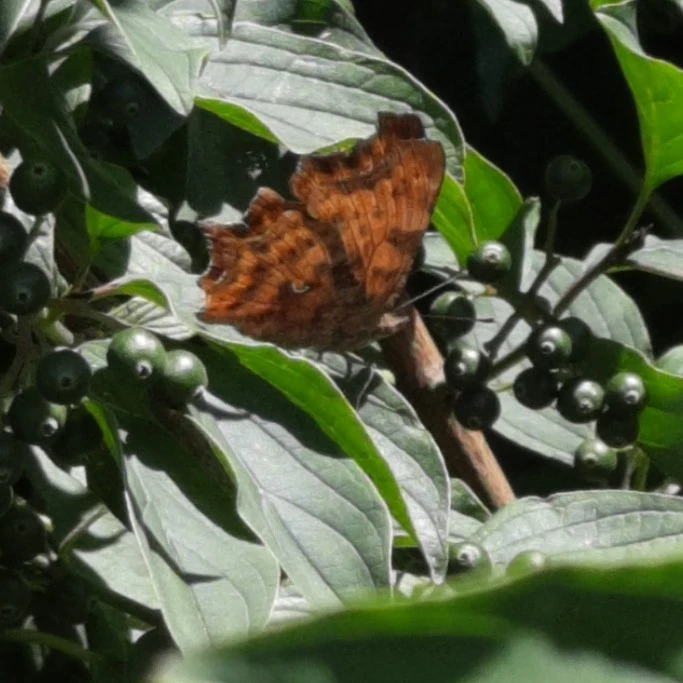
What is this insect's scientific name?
Polygonia c-album
